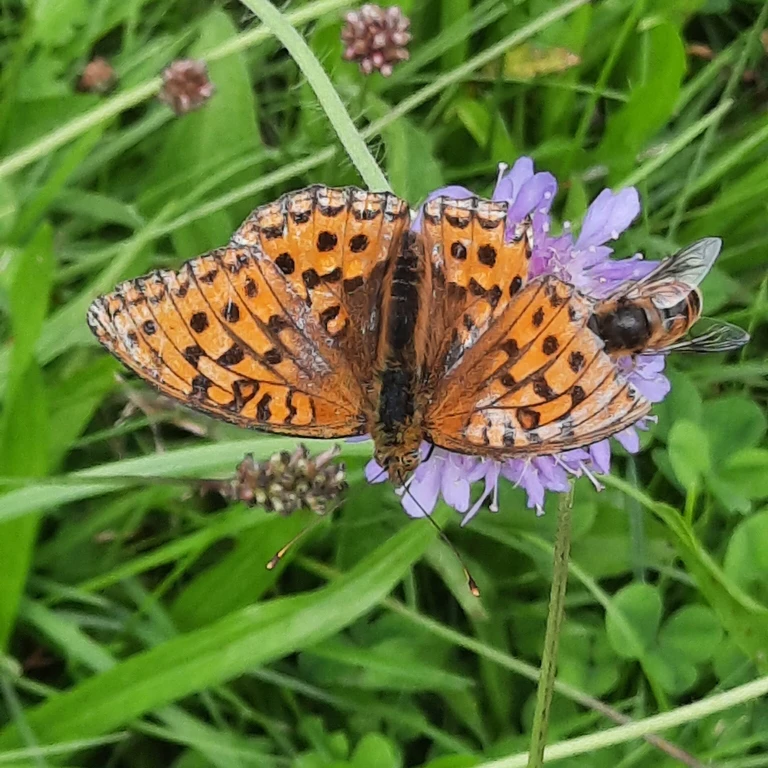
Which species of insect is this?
Fabriciana adippe
